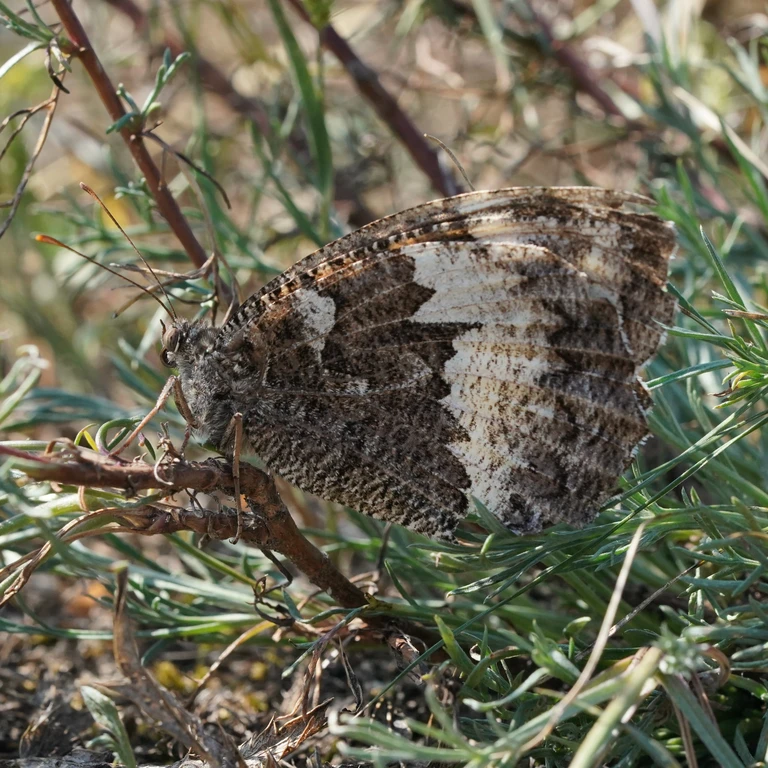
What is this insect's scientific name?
Brintesia circe
